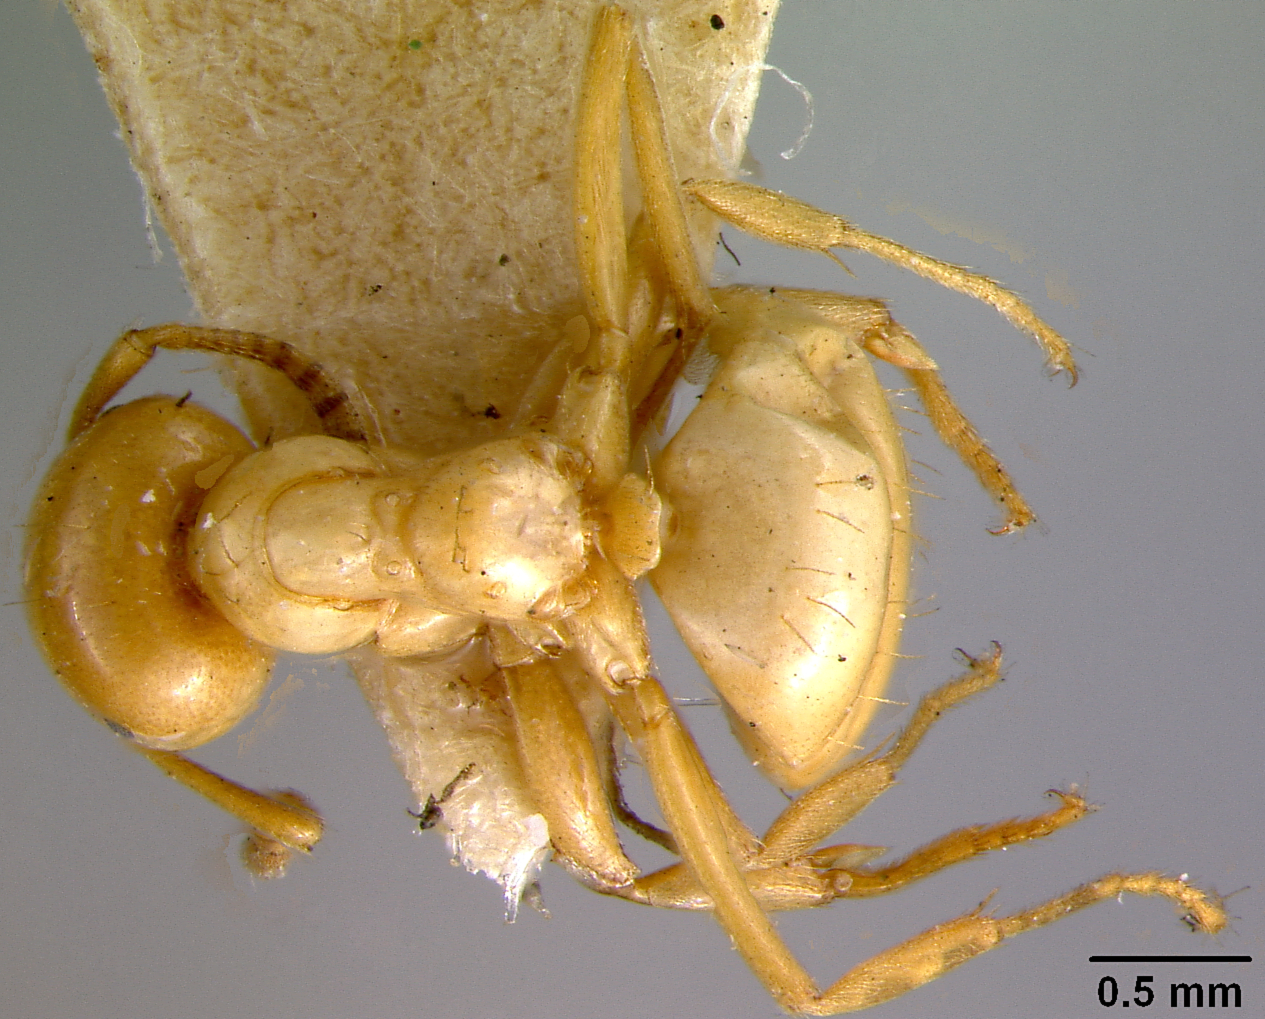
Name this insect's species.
Lasius interjectus
